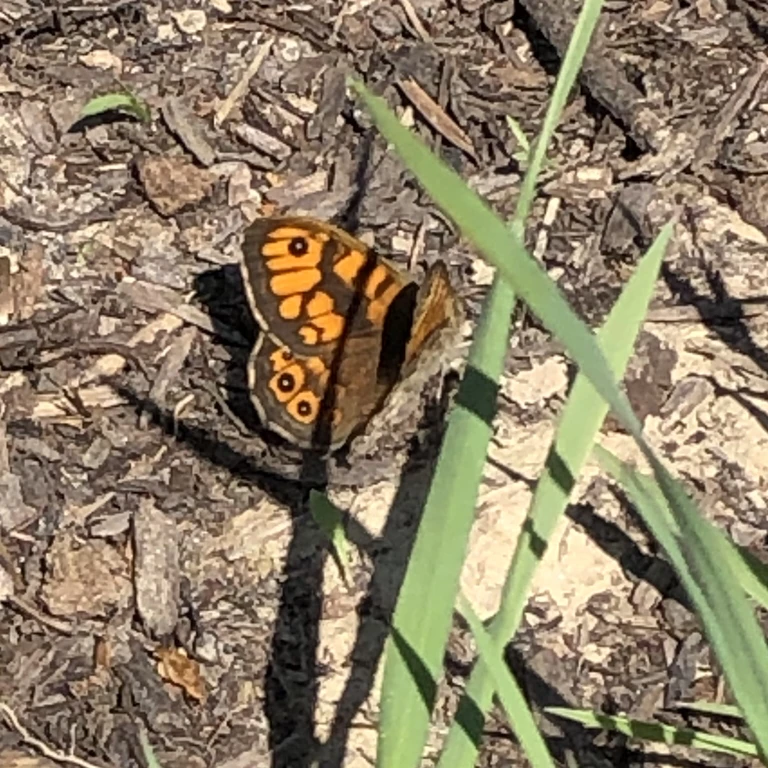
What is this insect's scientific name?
Lasiommata megera (also Pararge megera)
